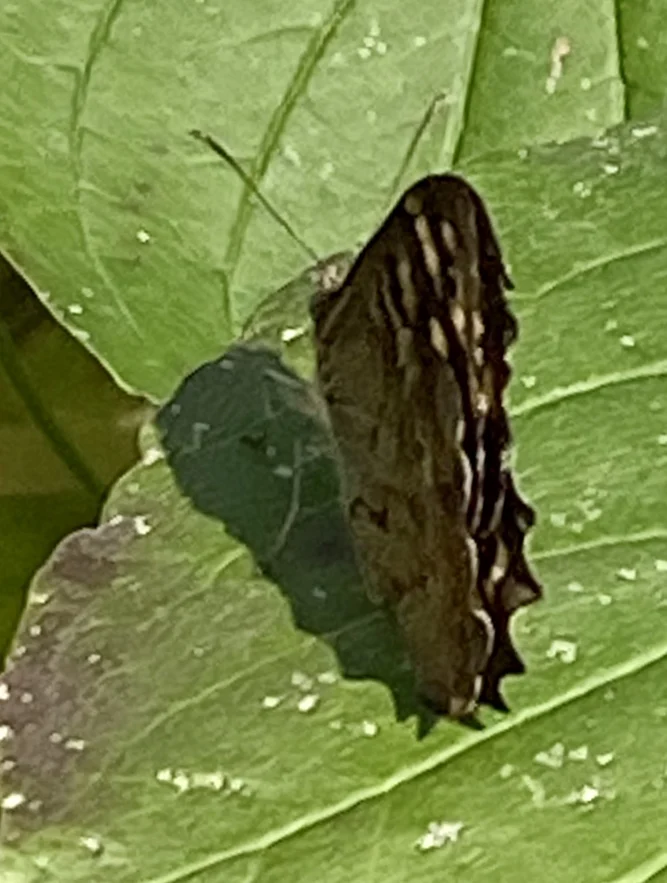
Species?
Pararge aegeria
